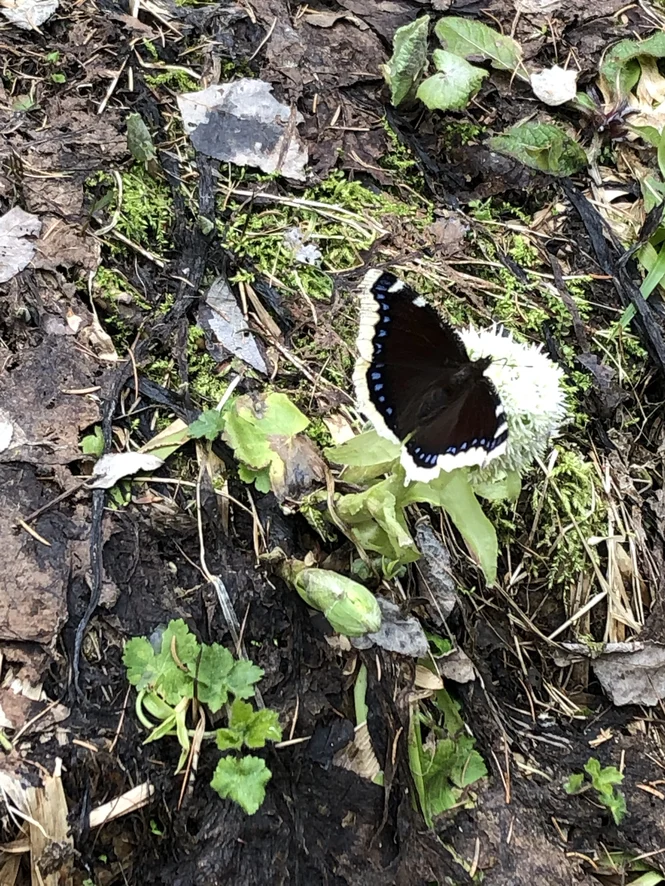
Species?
Nymphalis antiopa
